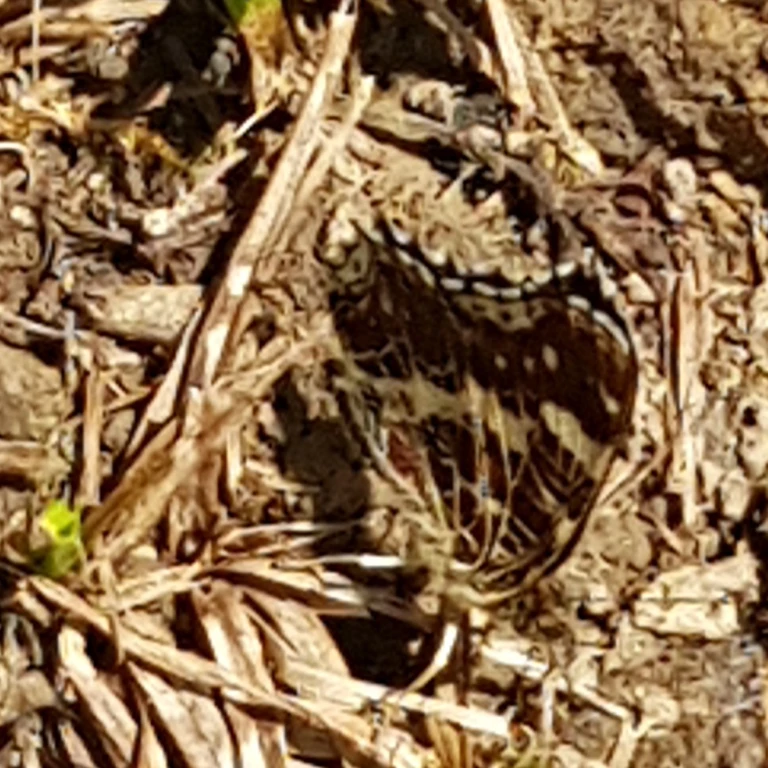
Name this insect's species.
Araschnia levana
